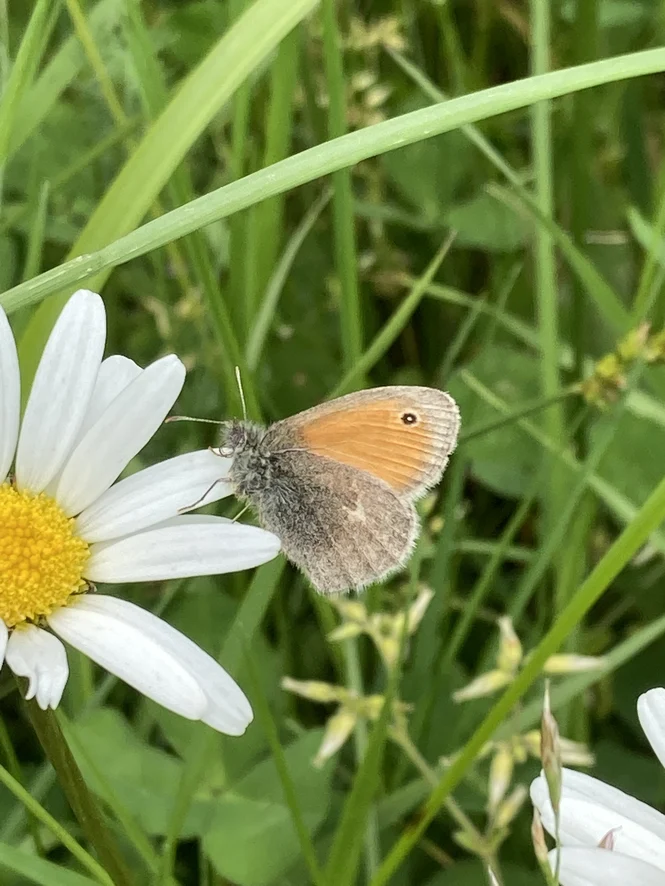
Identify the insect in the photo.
Coenonympha pamphilus
